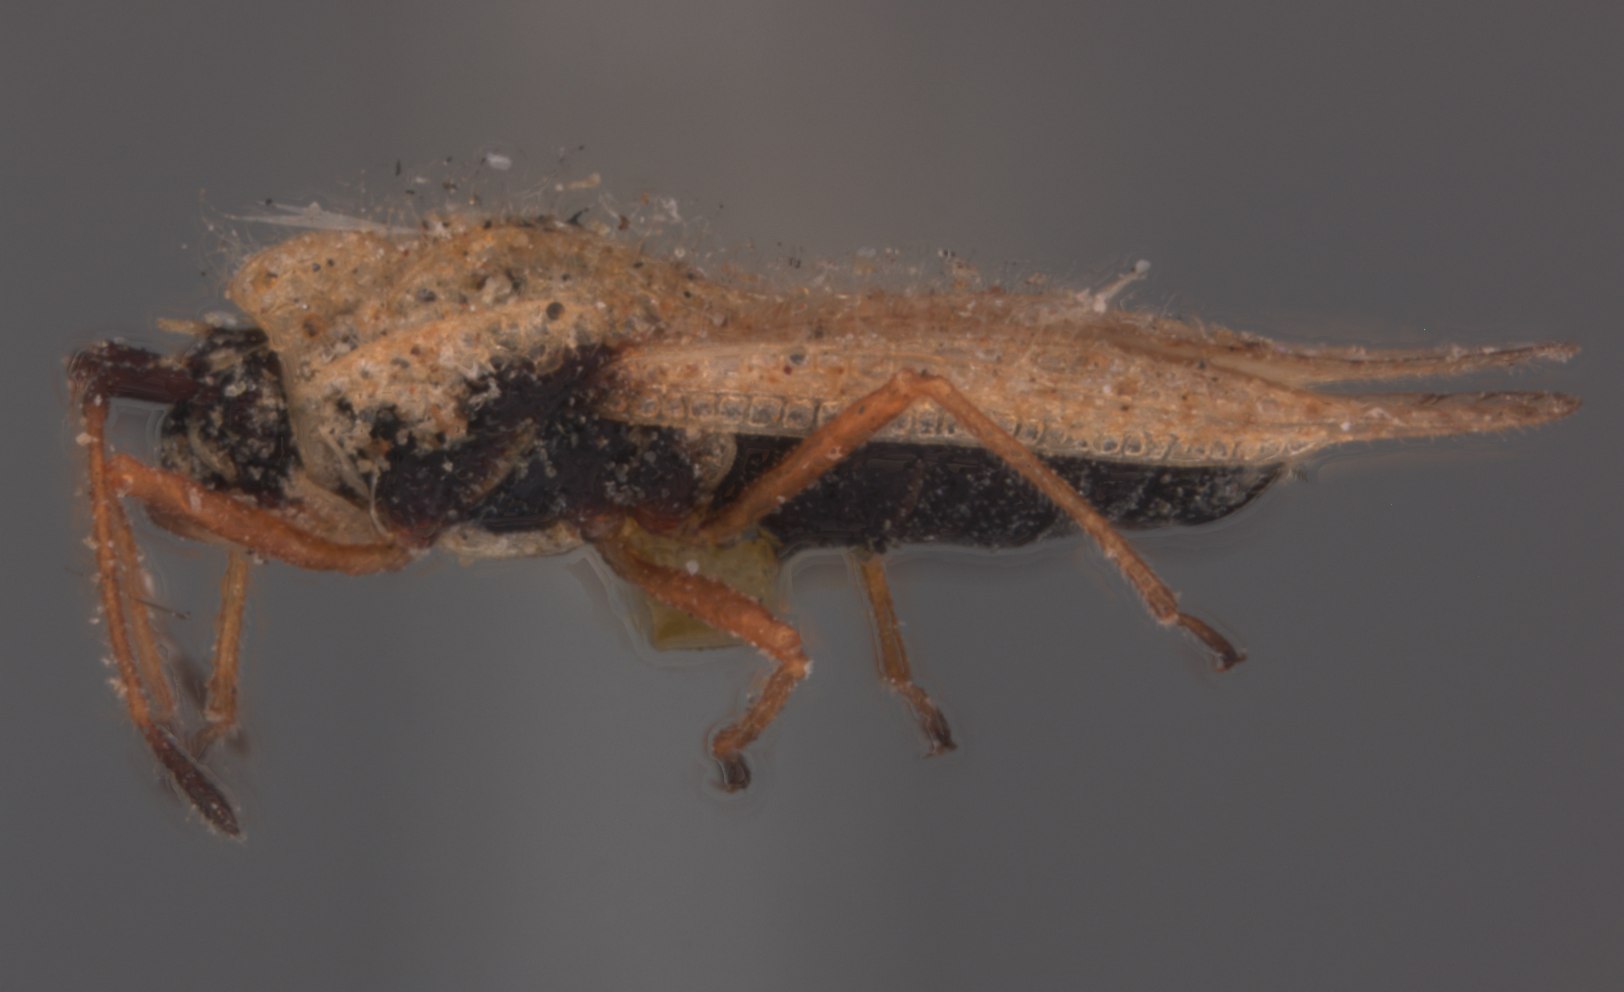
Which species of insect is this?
Gargaphia opacula
